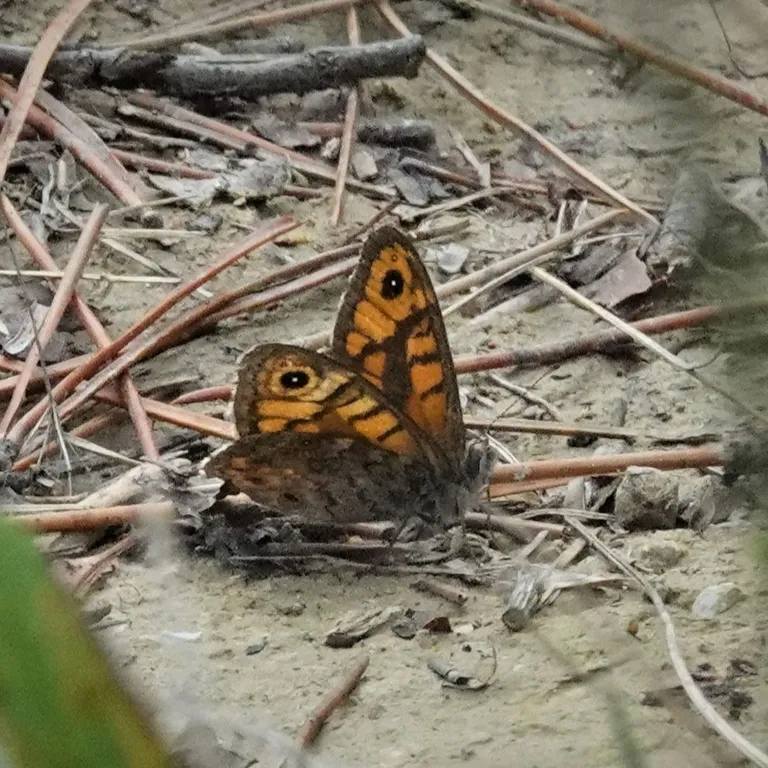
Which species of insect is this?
Lasiommata megera (also Pararge megera)
